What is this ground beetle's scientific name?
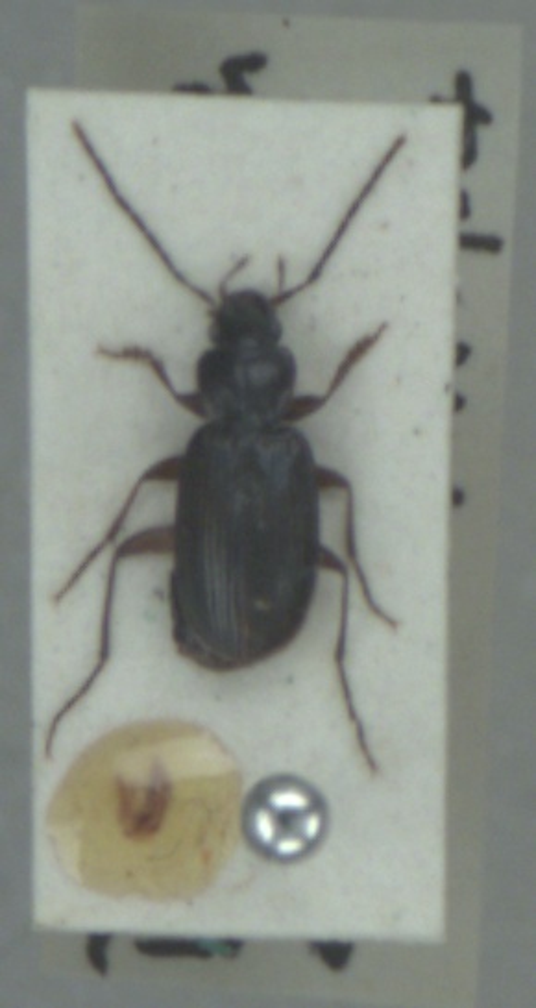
Badister dilatatus
